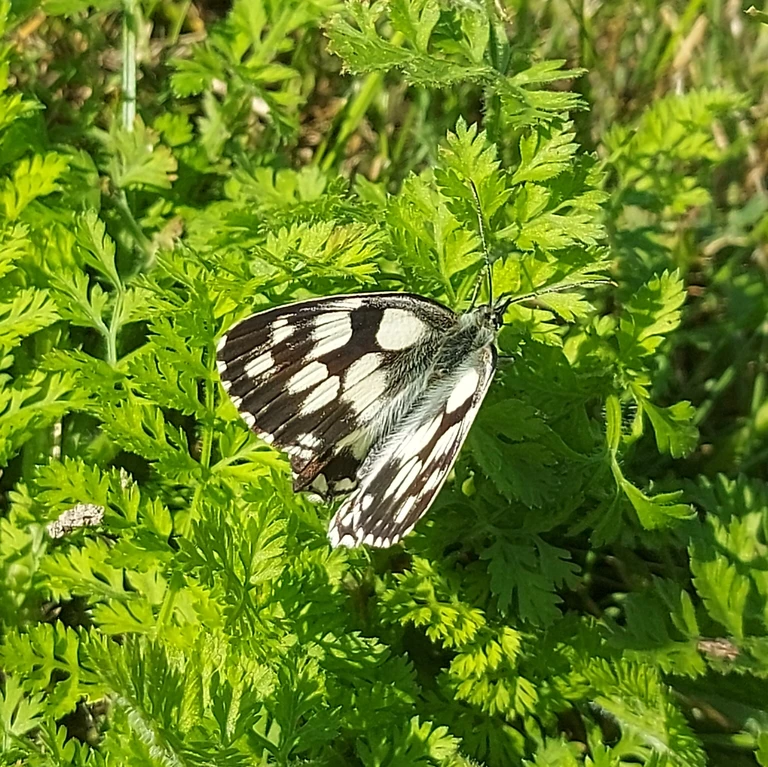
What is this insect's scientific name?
Melanargia galathea
